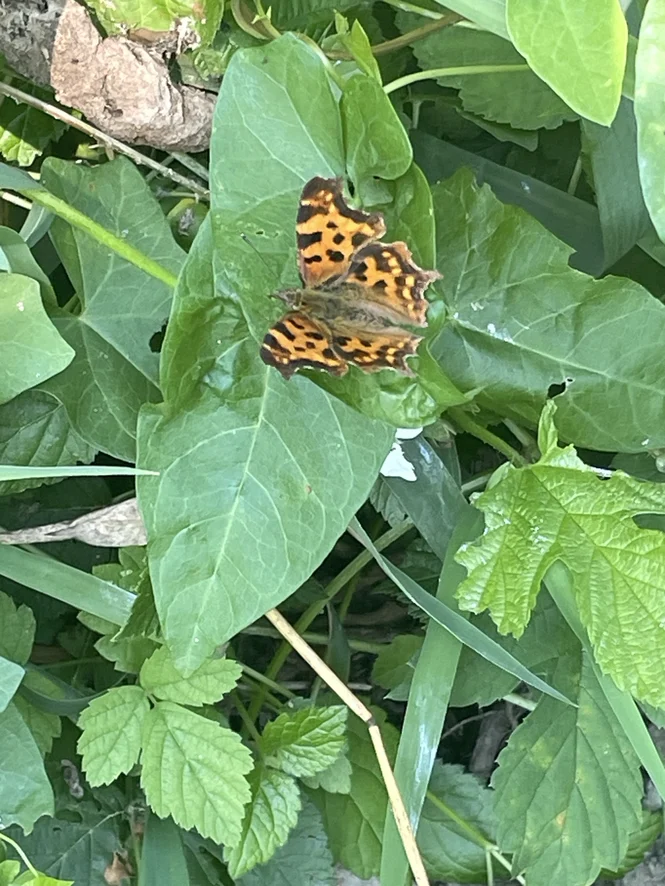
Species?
Polygonia c-album
